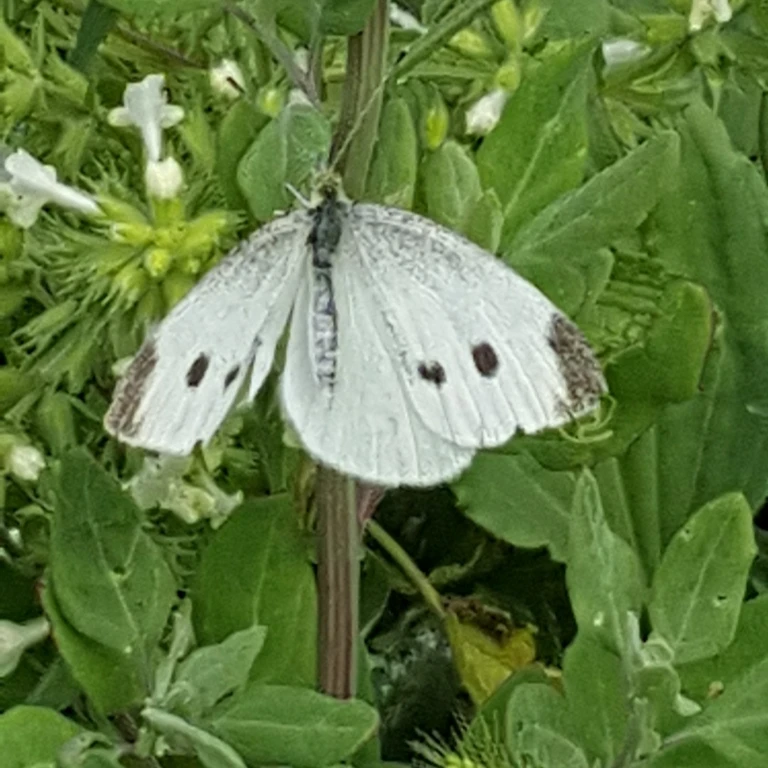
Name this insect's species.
Pieris rapae
